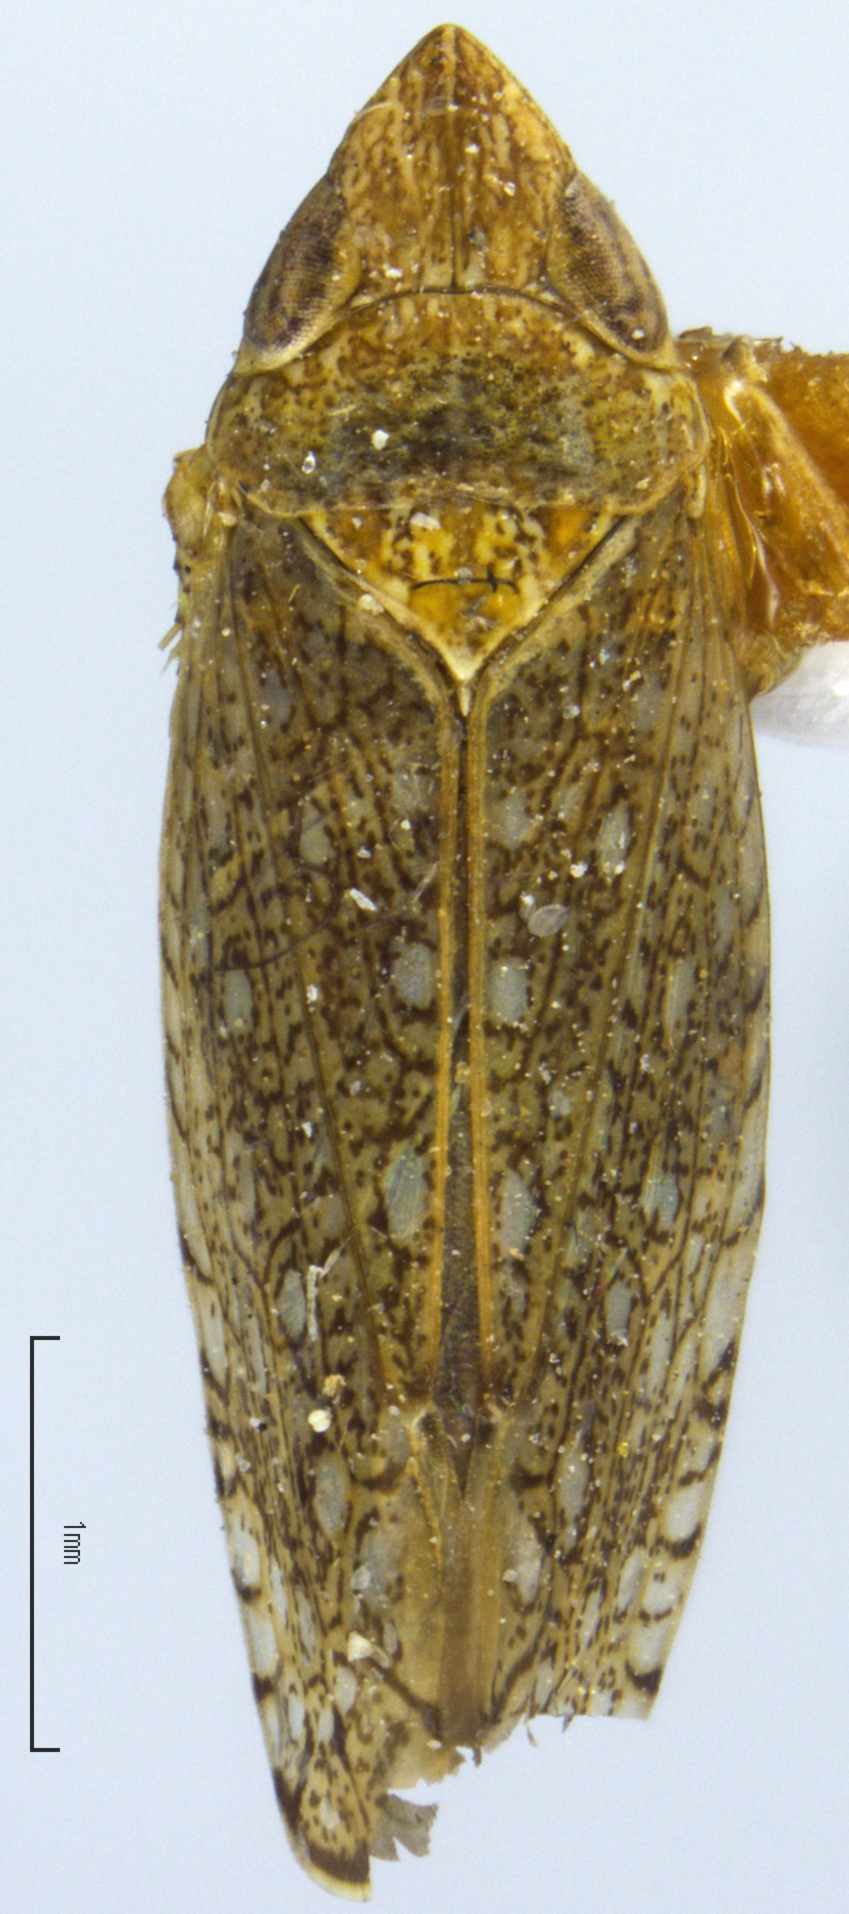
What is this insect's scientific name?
Scaphytopius cinnamoneus
